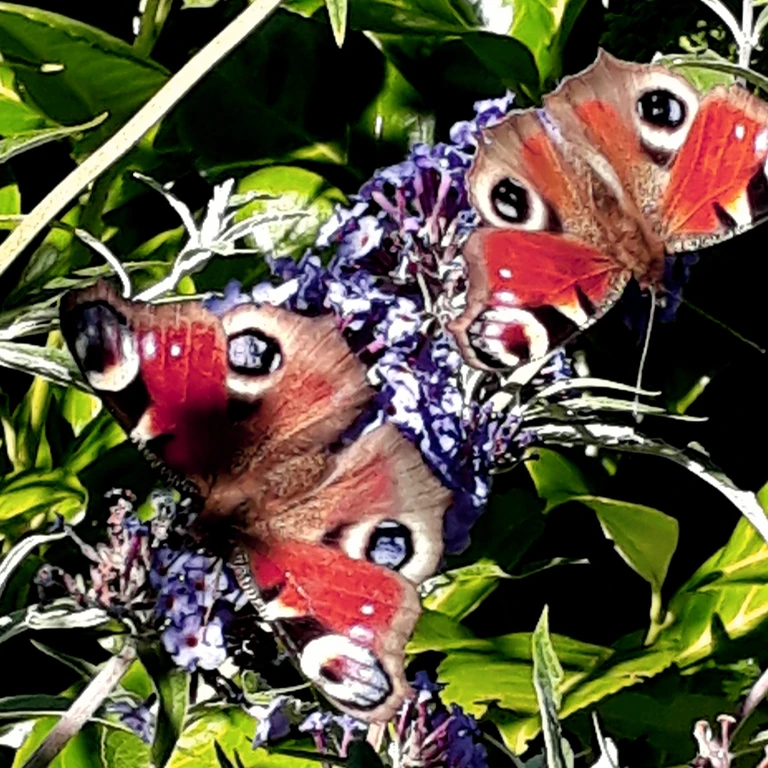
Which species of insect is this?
Aglais io
